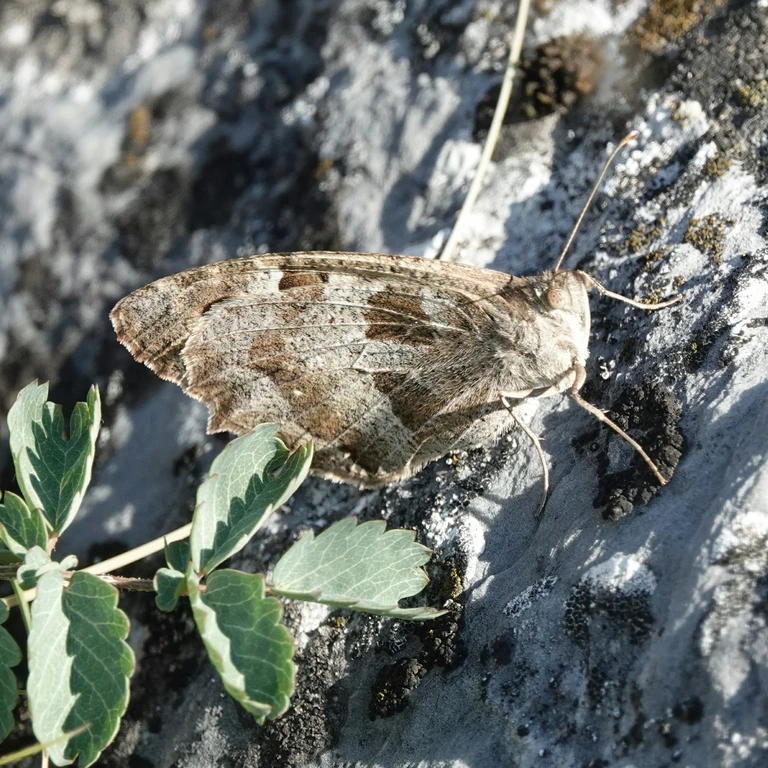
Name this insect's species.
Chazara briseis (also Satyrus briseis)
